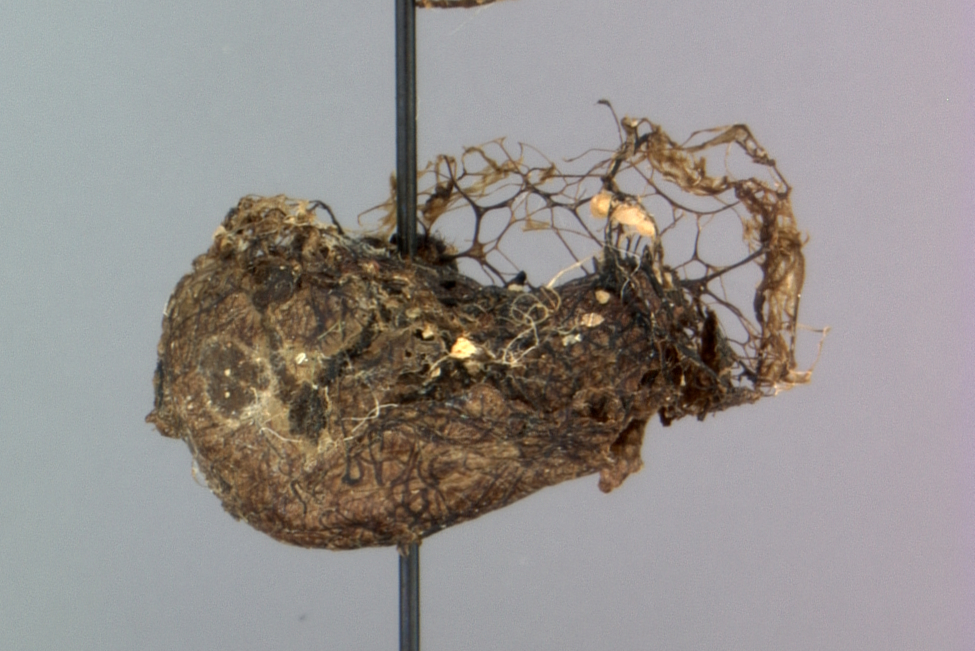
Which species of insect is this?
Pteronidea aceris
